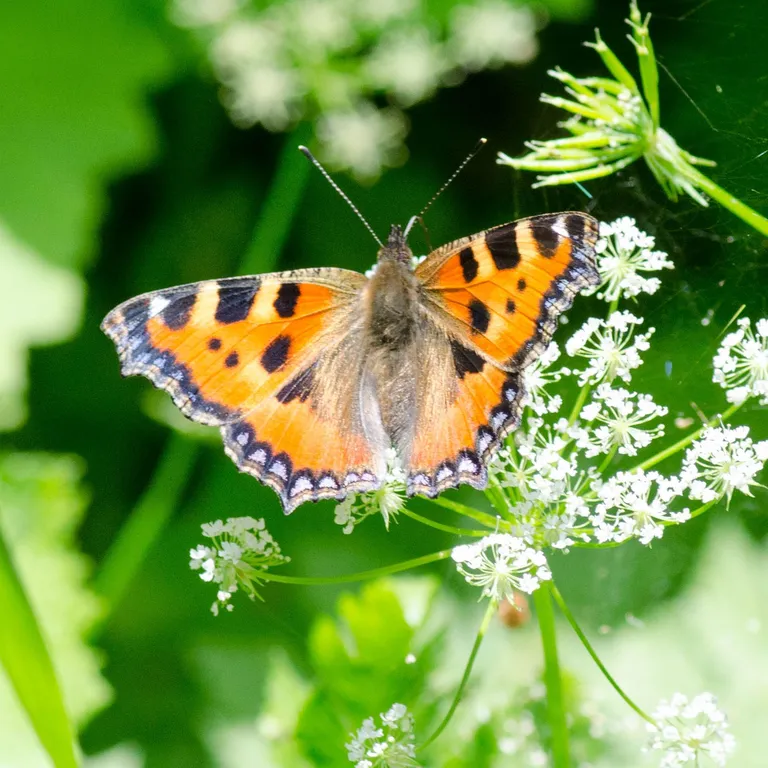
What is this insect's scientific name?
Aglais urticae
